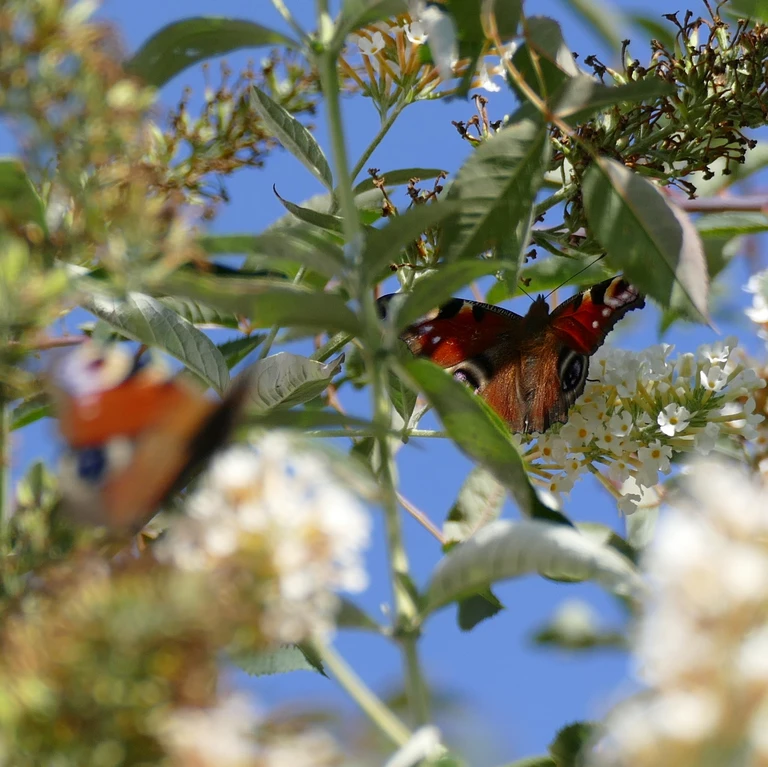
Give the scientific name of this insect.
Aglais io
